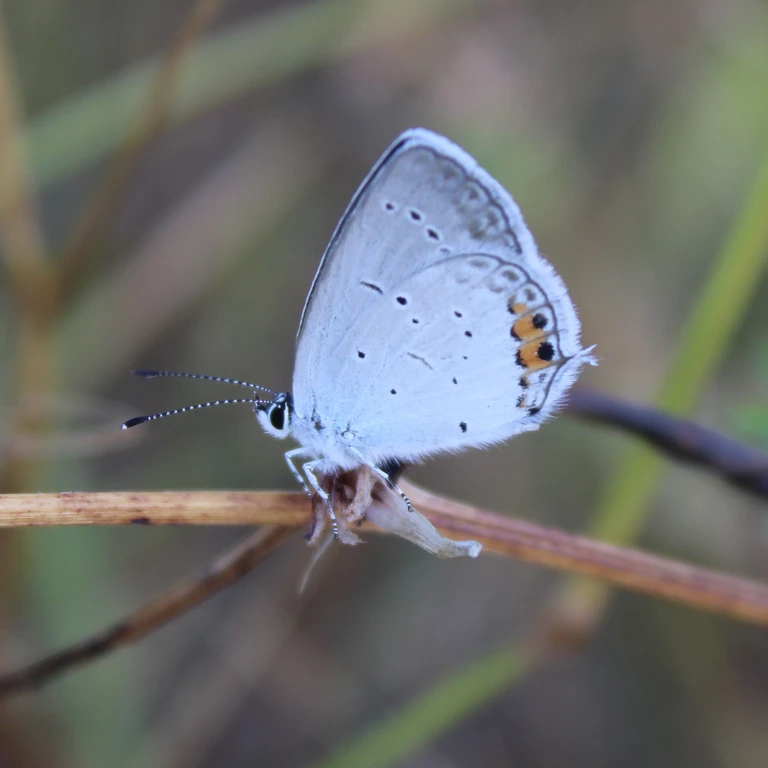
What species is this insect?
Cupido argiades (also Elkalyce argiades)
